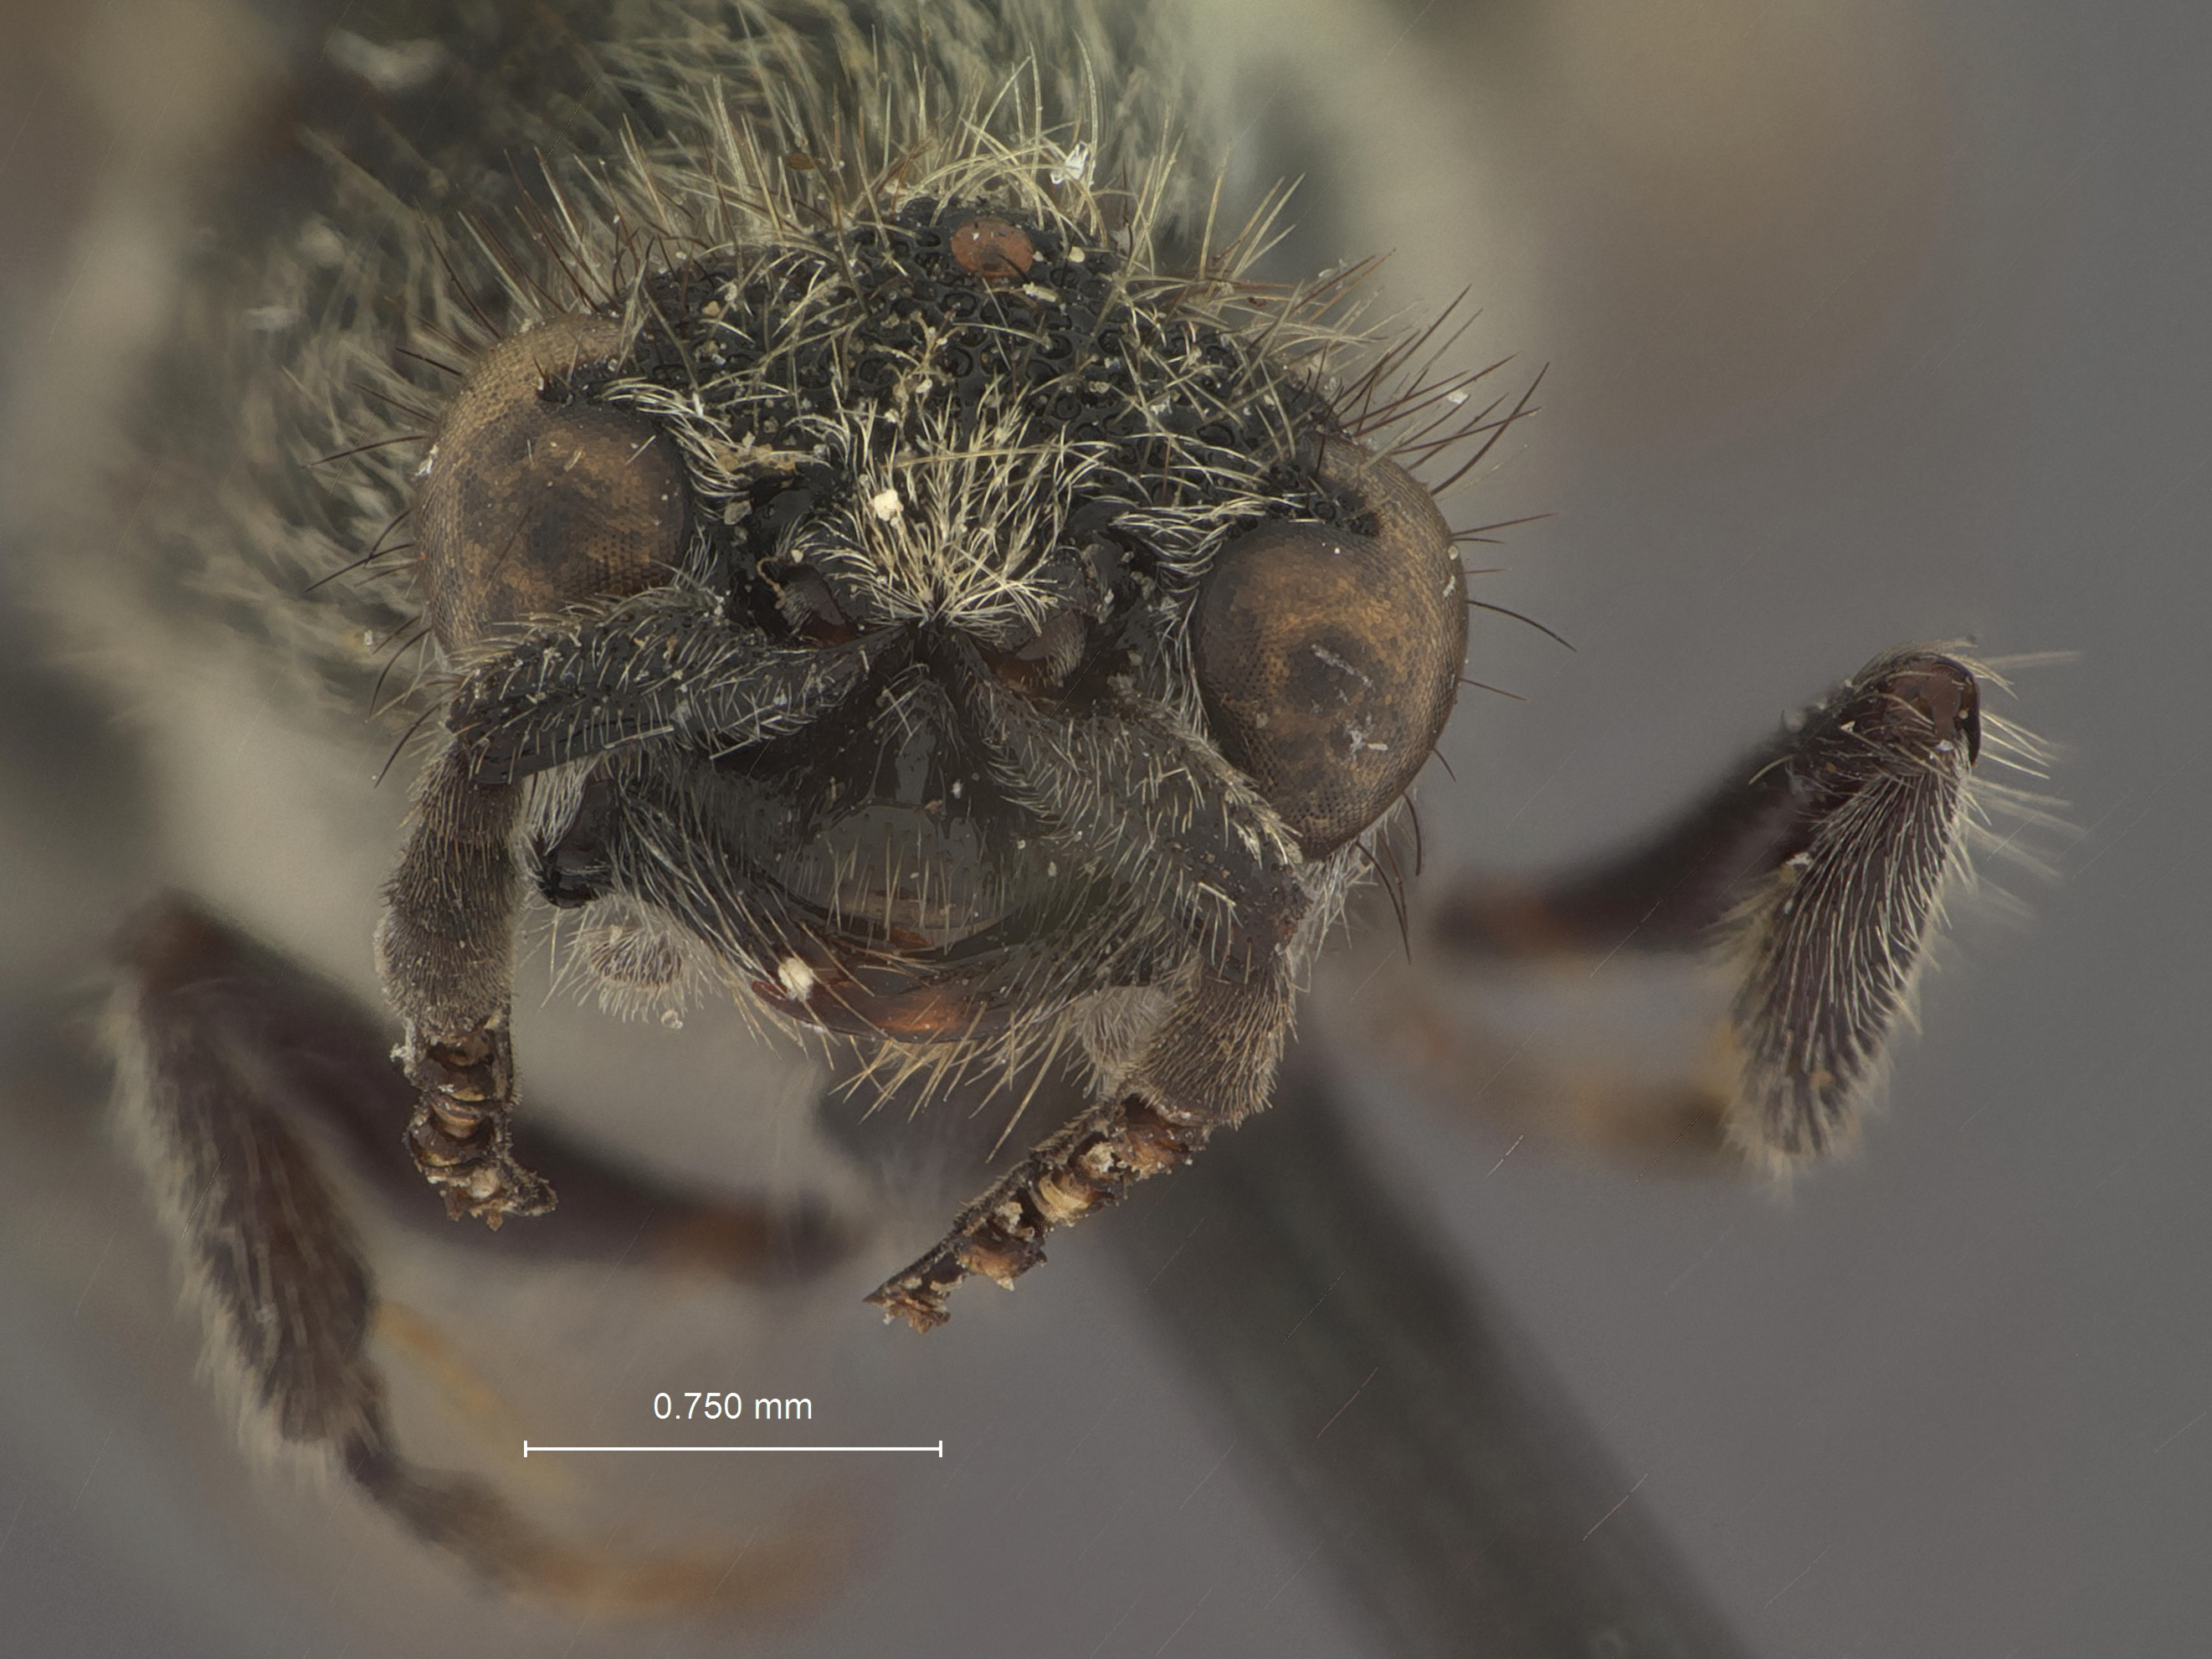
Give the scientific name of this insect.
Ephuta grisea
